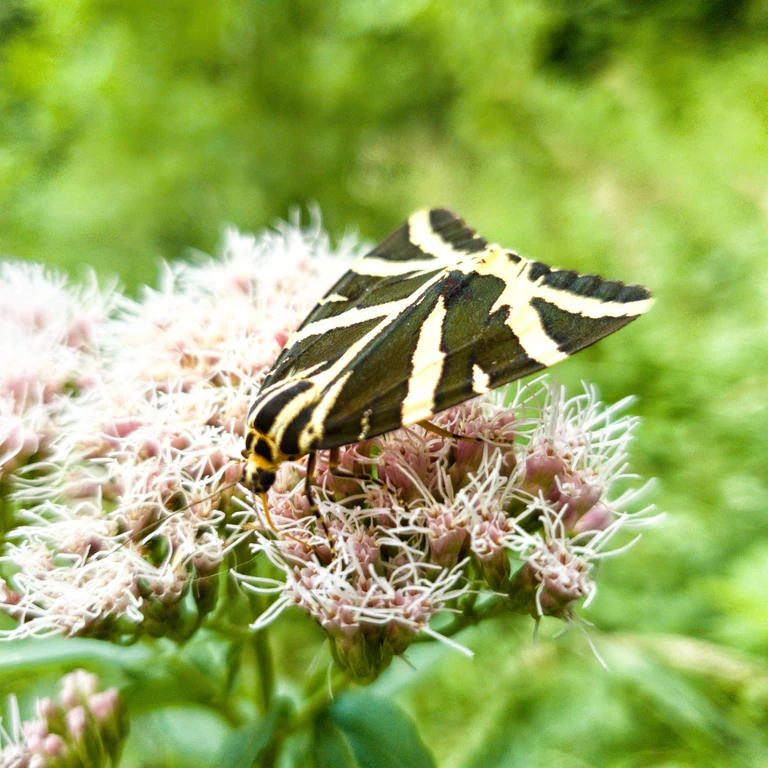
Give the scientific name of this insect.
Euplagia quadripunctaria
